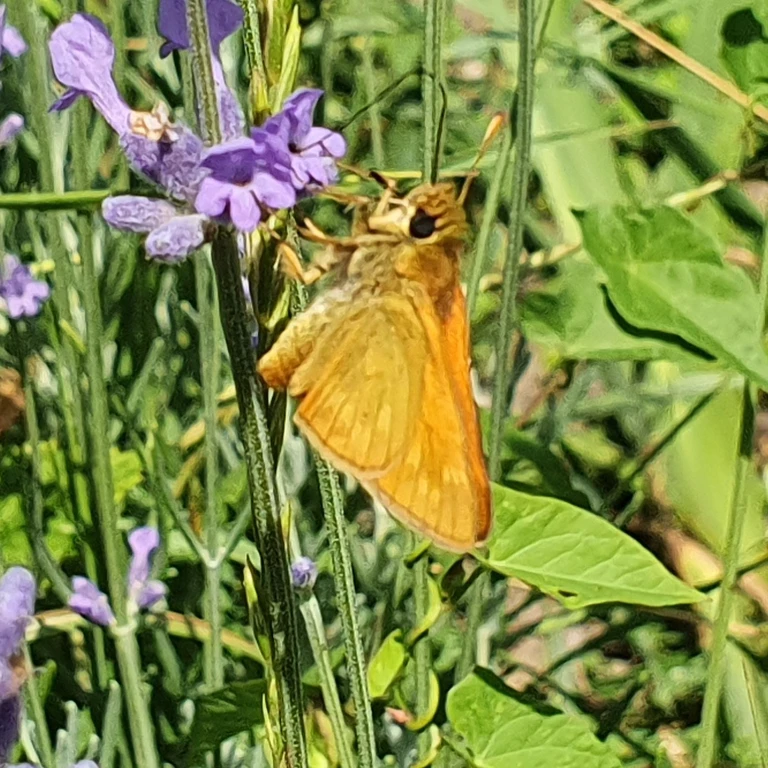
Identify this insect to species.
Ochlodes sylvanus (also Ochlodes venata)
